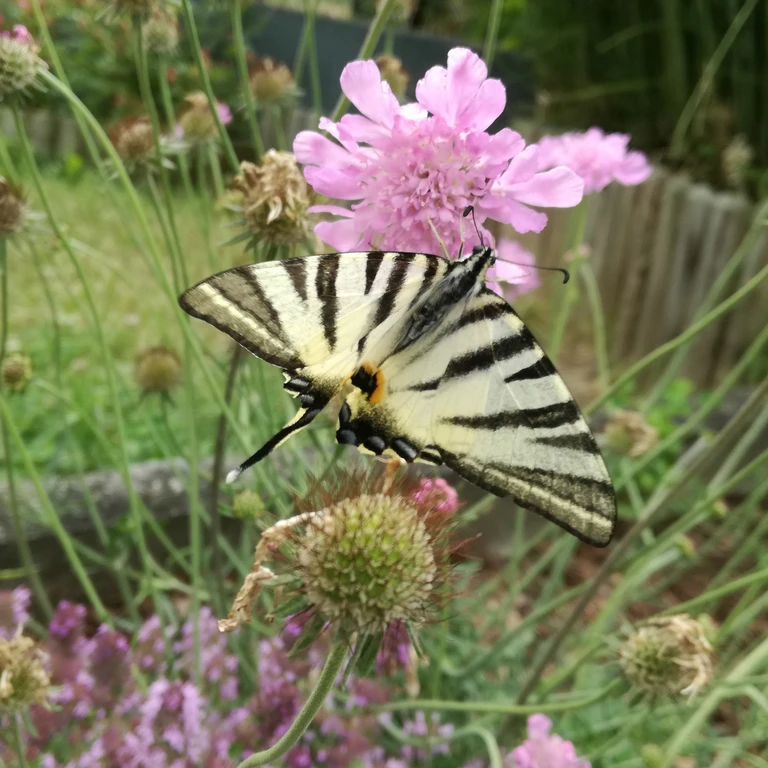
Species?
Iphiclides podalirius
